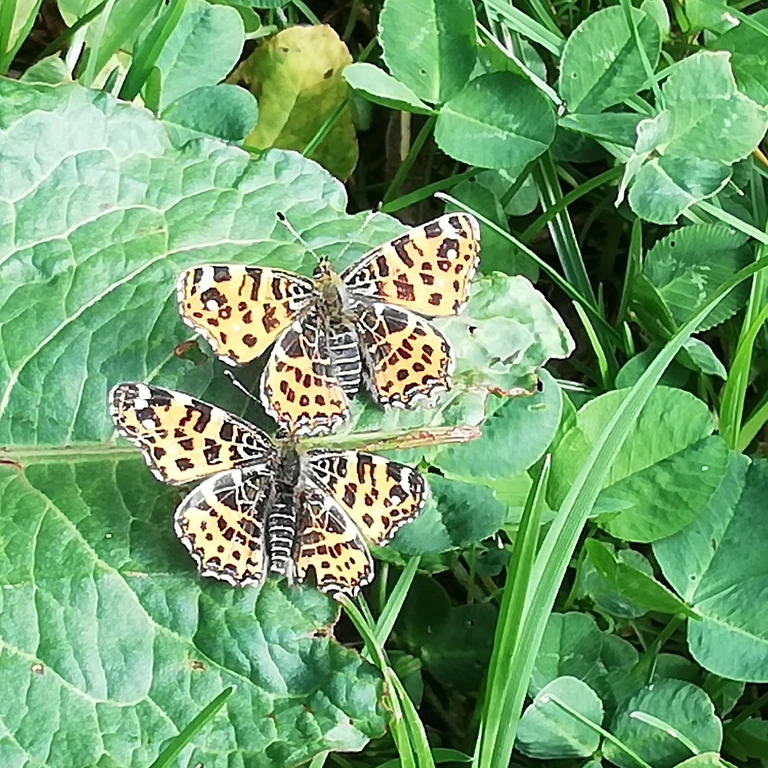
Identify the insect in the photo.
Araschnia levana
